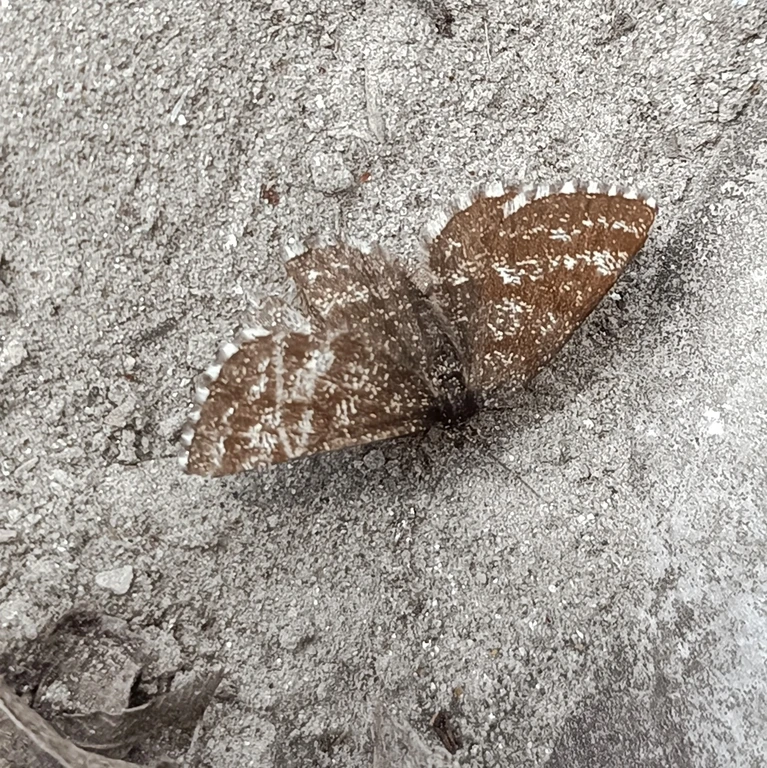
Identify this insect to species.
Ematurga atomaria
